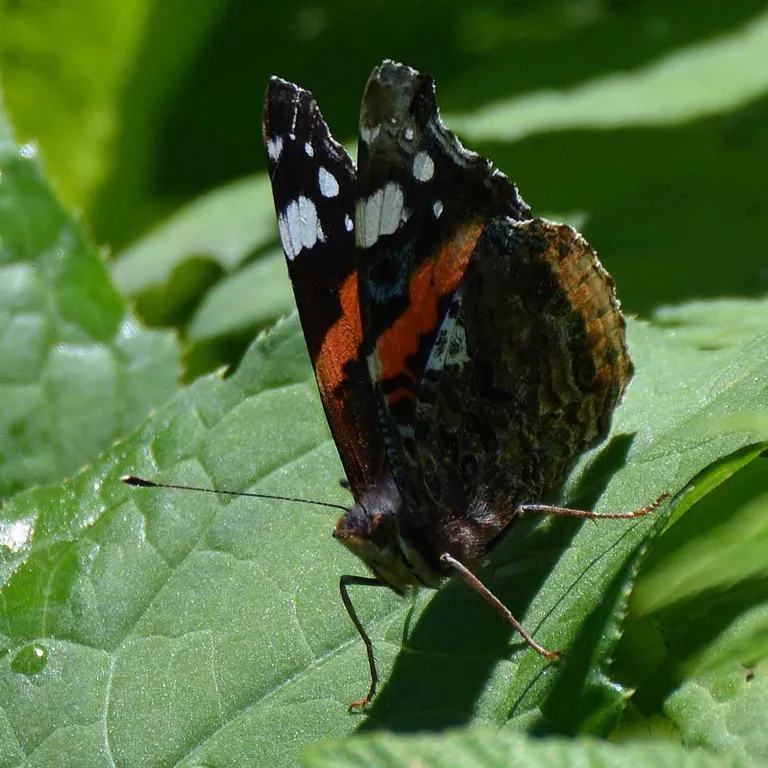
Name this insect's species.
Vanessa atalanta
